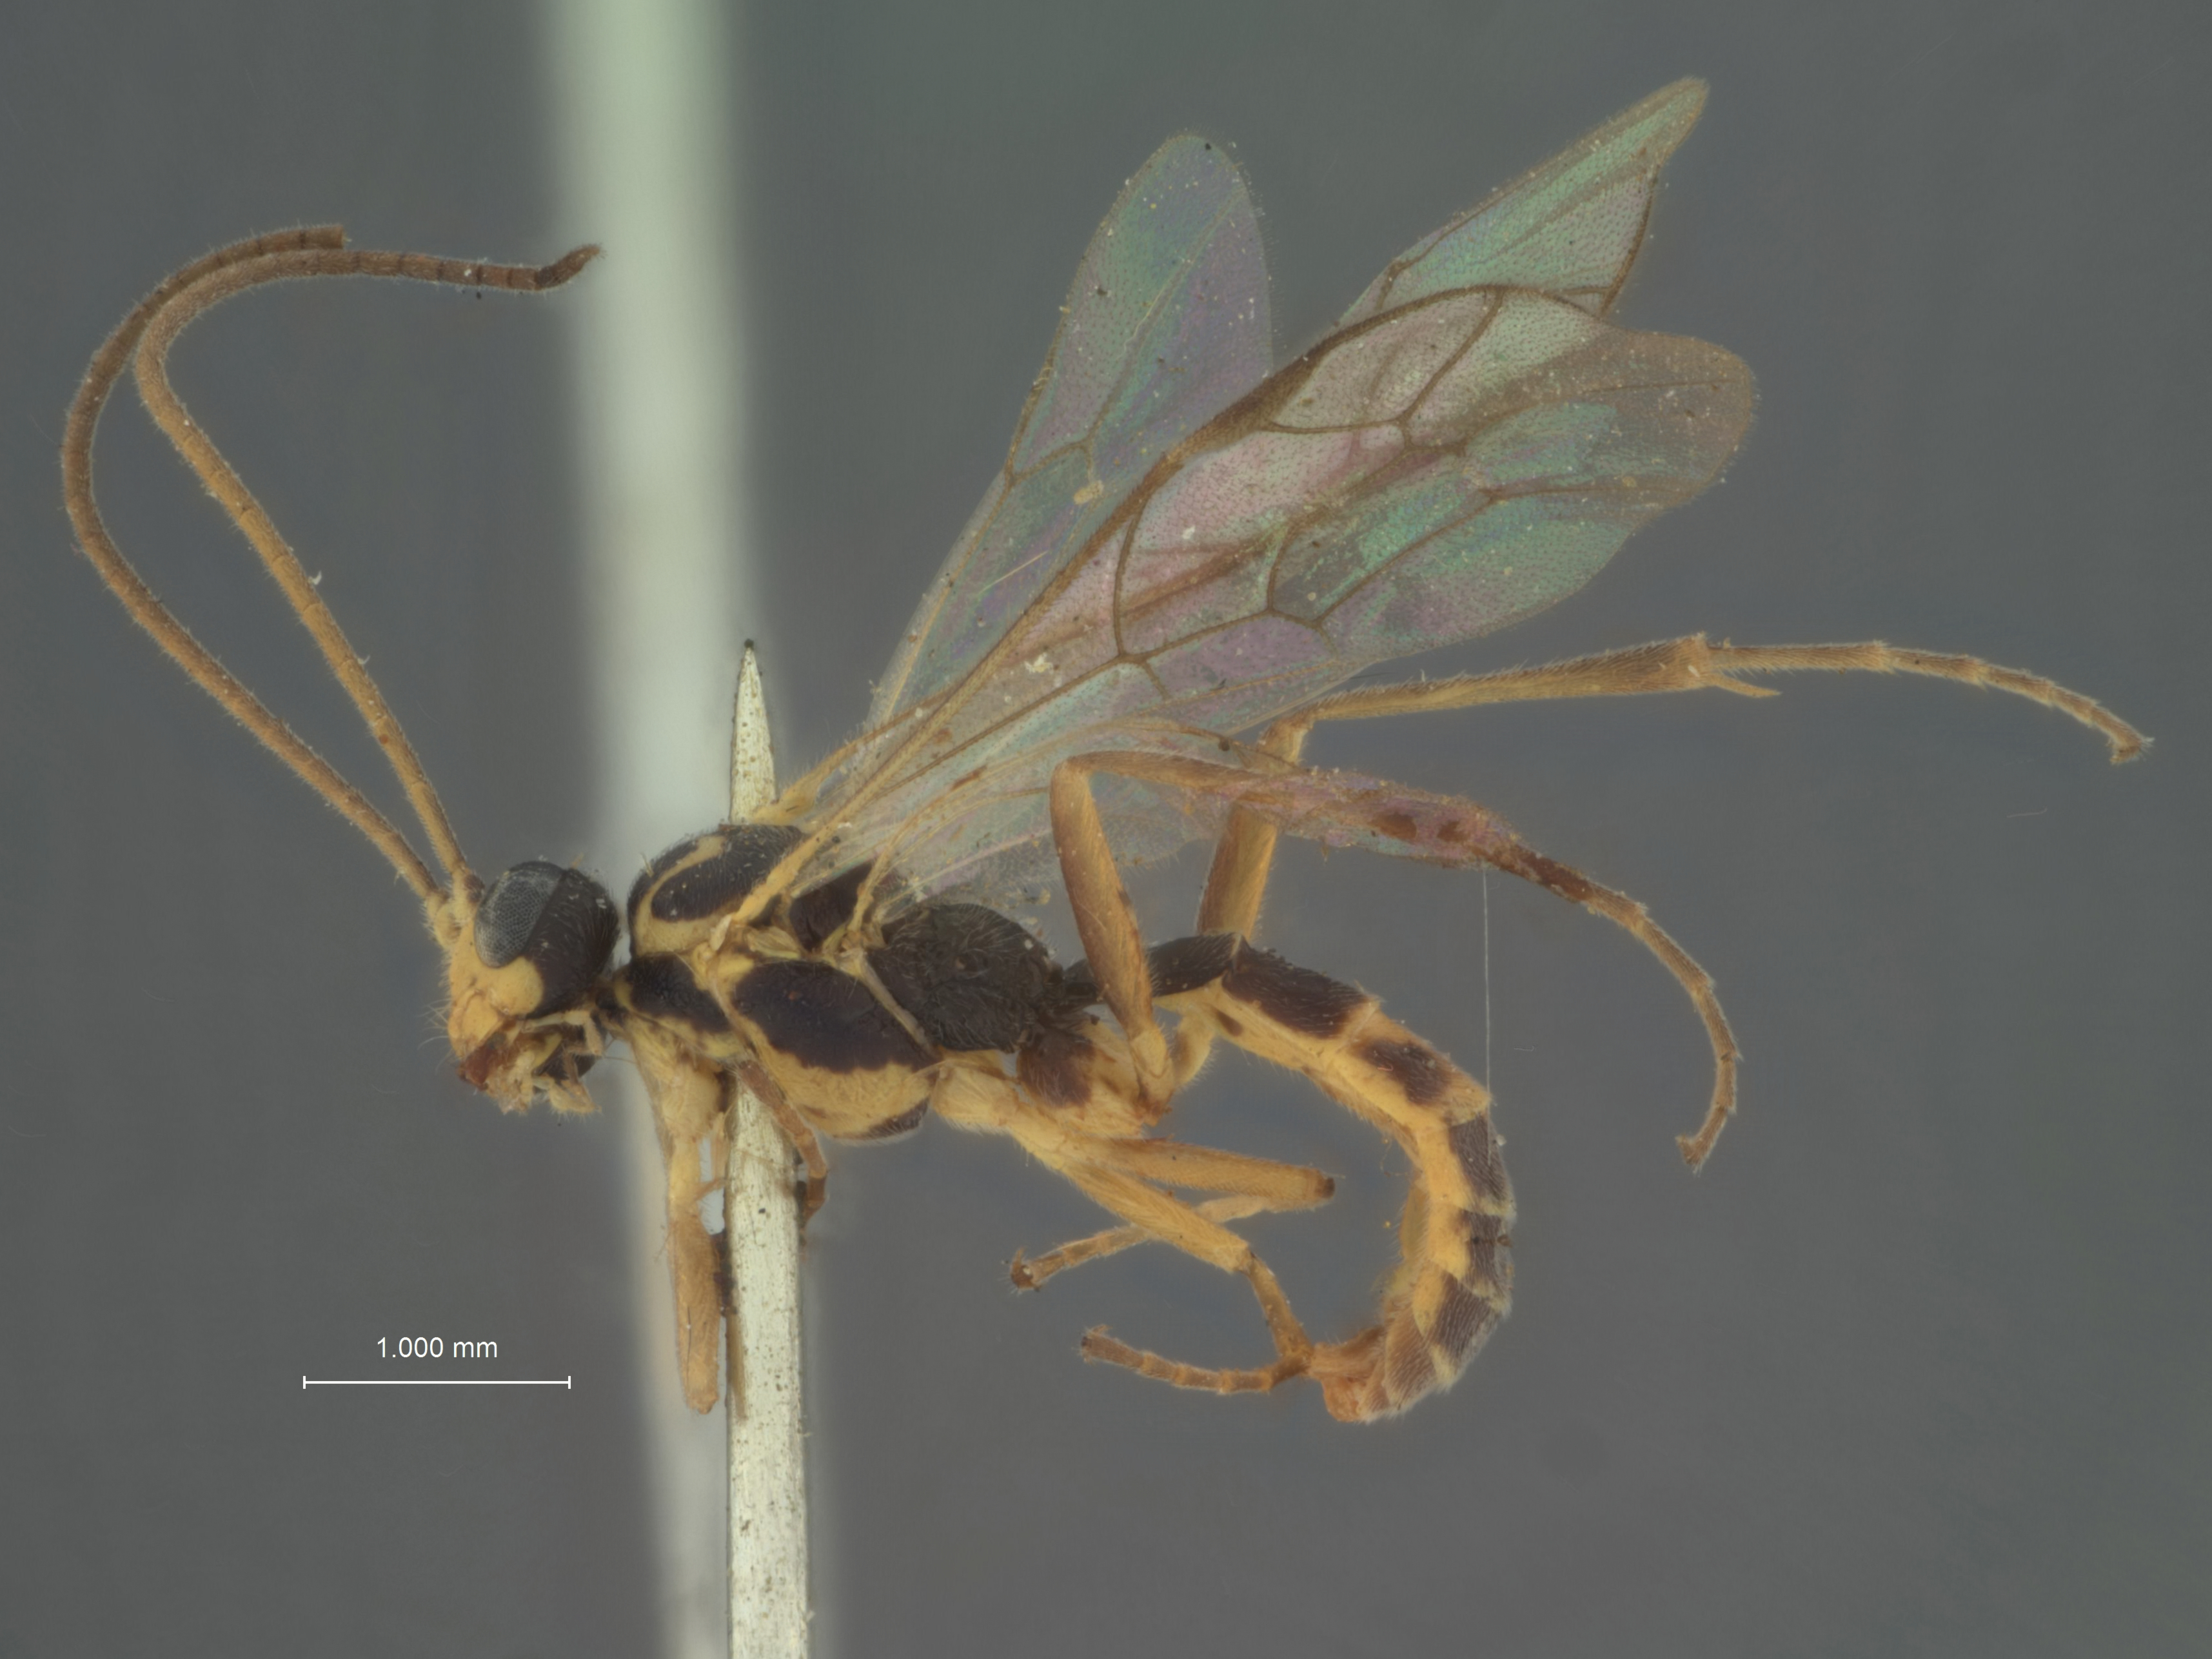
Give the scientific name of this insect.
Zootrephes insularis
